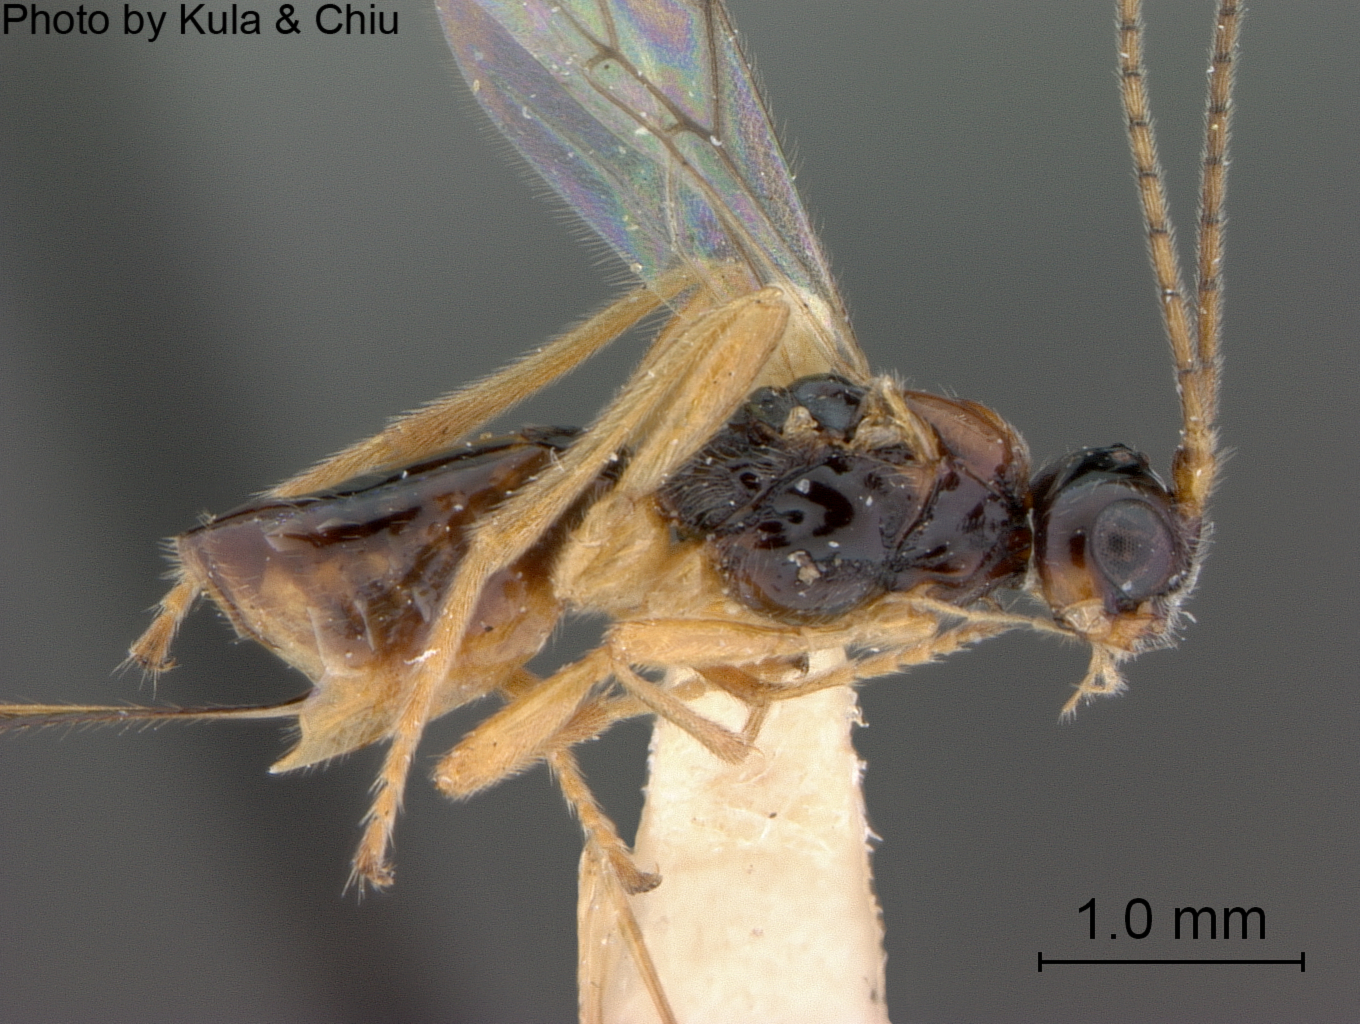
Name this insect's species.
Phaenocarpa californica
